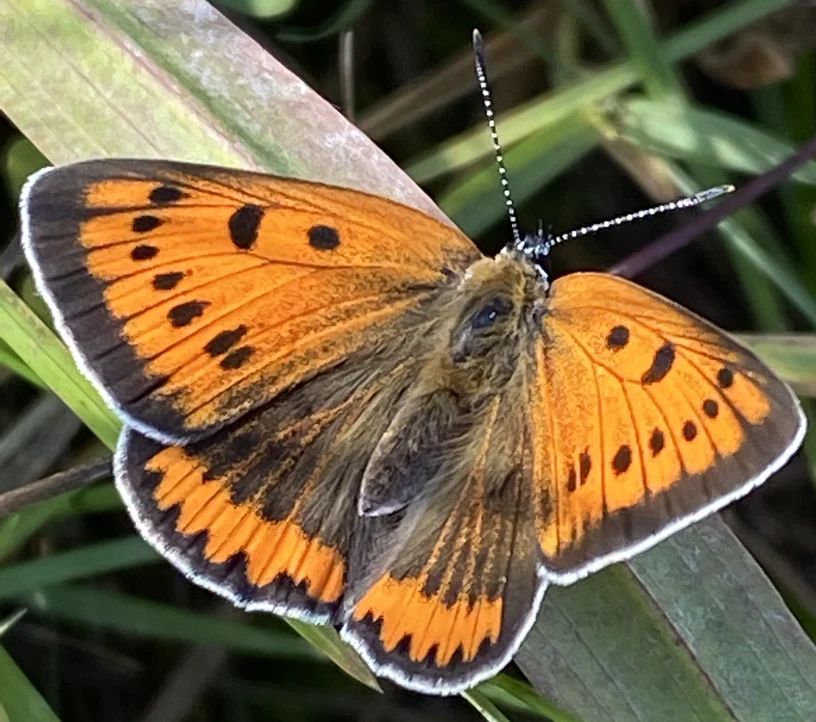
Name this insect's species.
Lycaena dispar
